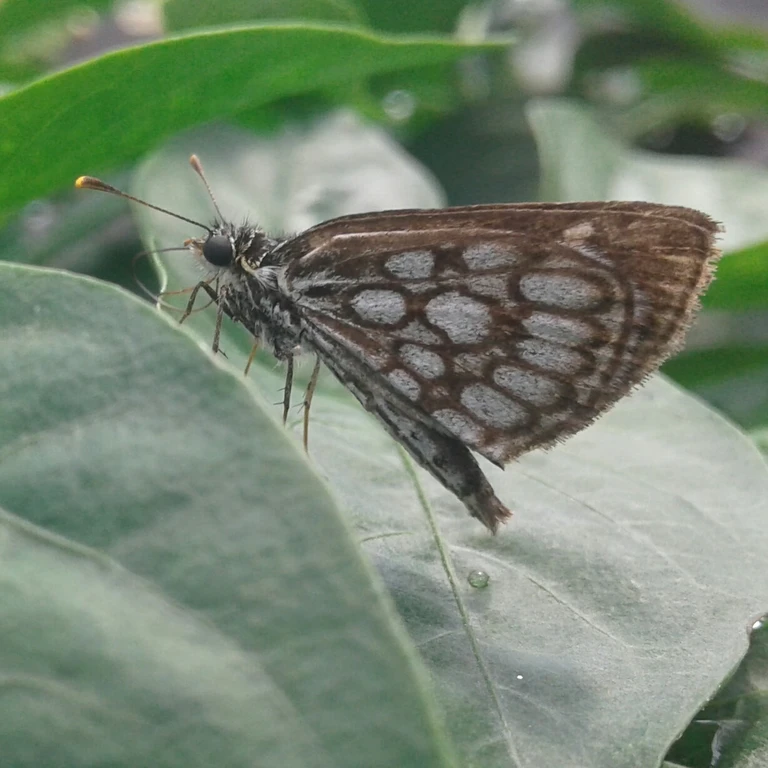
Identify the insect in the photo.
Heteropterus morpheus
